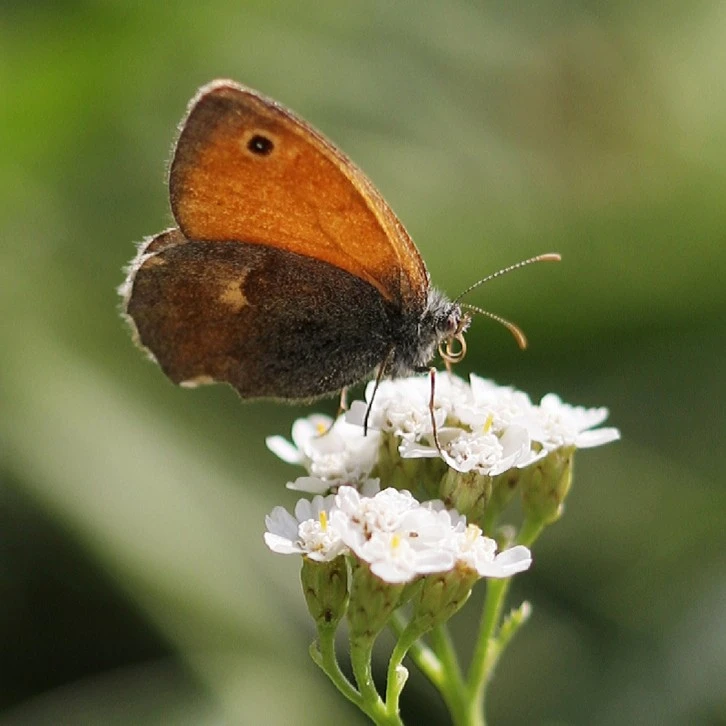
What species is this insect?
Coenonympha pamphilus
